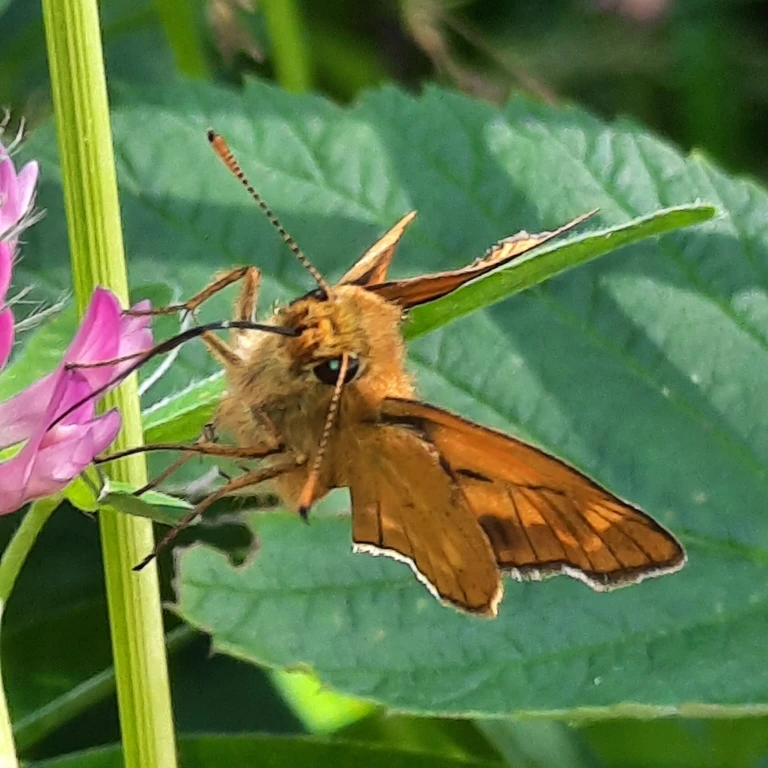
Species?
Ochlodes sylvanus (also Ochlodes venata)
